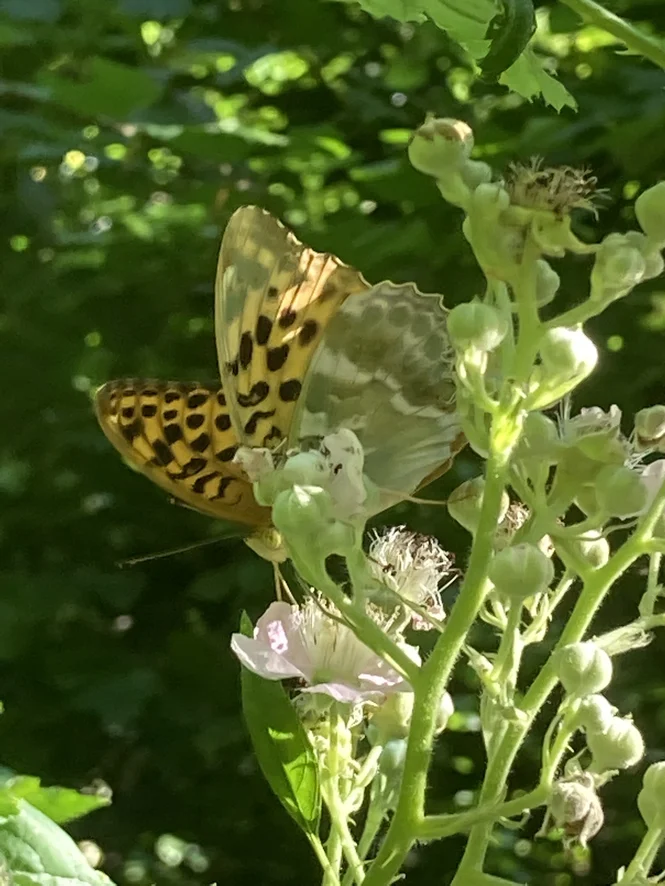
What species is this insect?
Argynnis paphia
